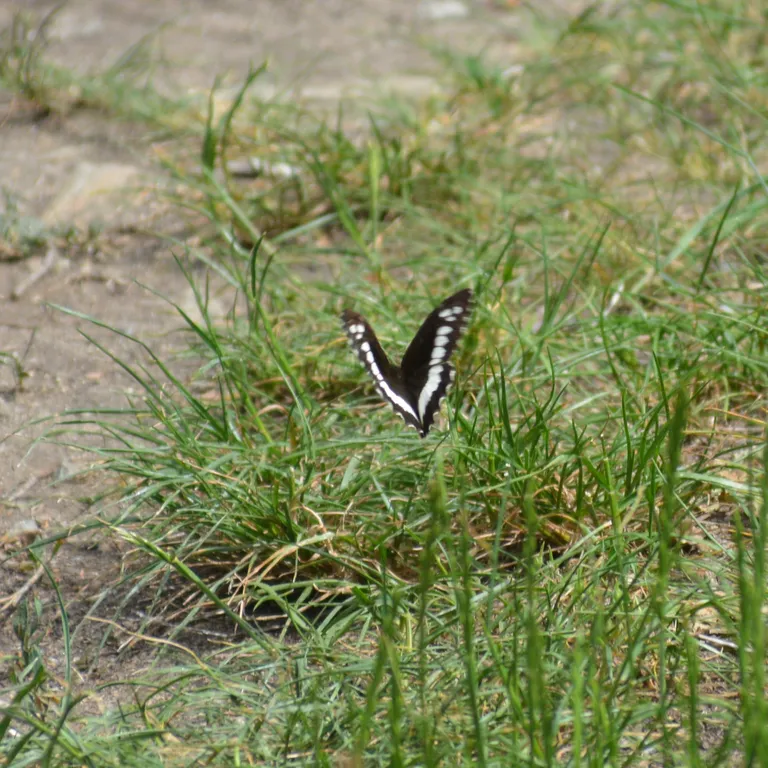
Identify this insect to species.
Brintesia circe
